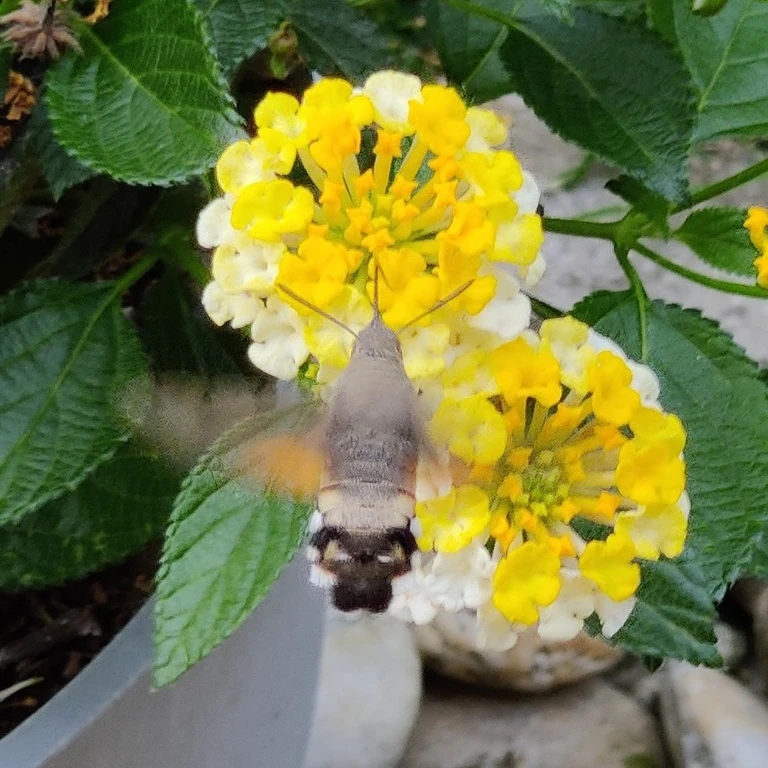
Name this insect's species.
Macroglossum stellatarum
